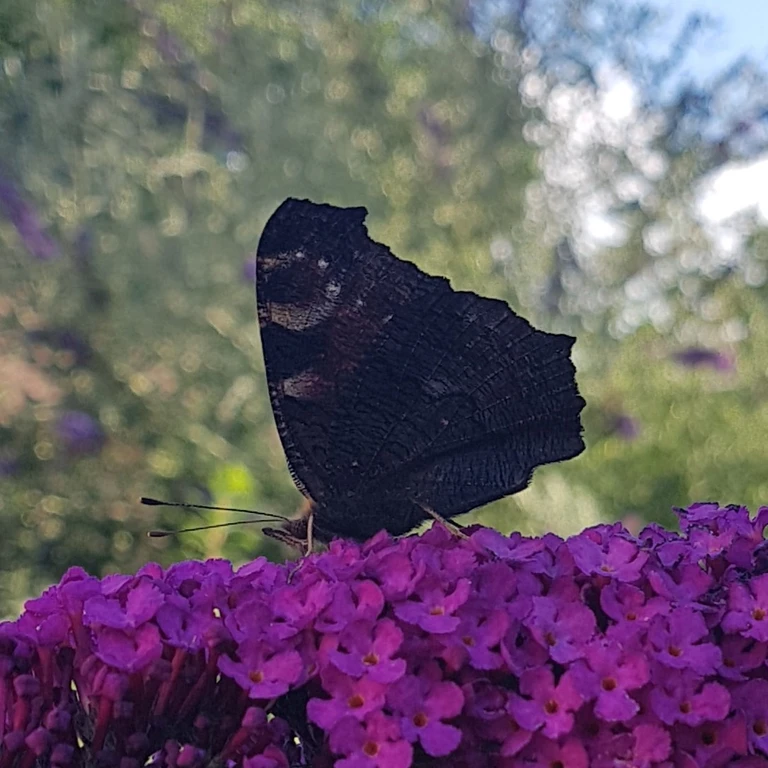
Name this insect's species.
Aglais io
